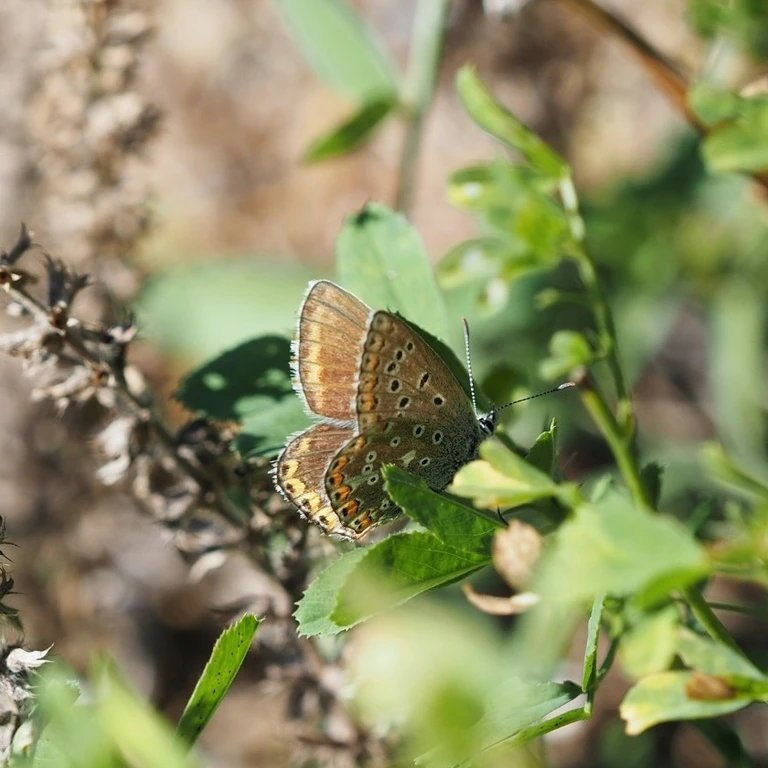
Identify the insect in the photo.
Polyommatus icarus
